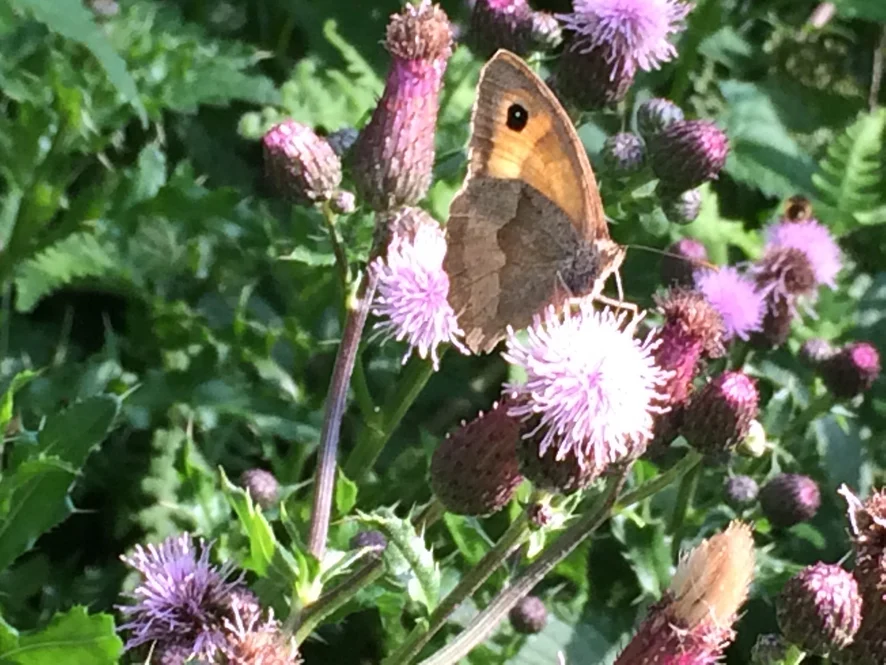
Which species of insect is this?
Maniola jurtina
